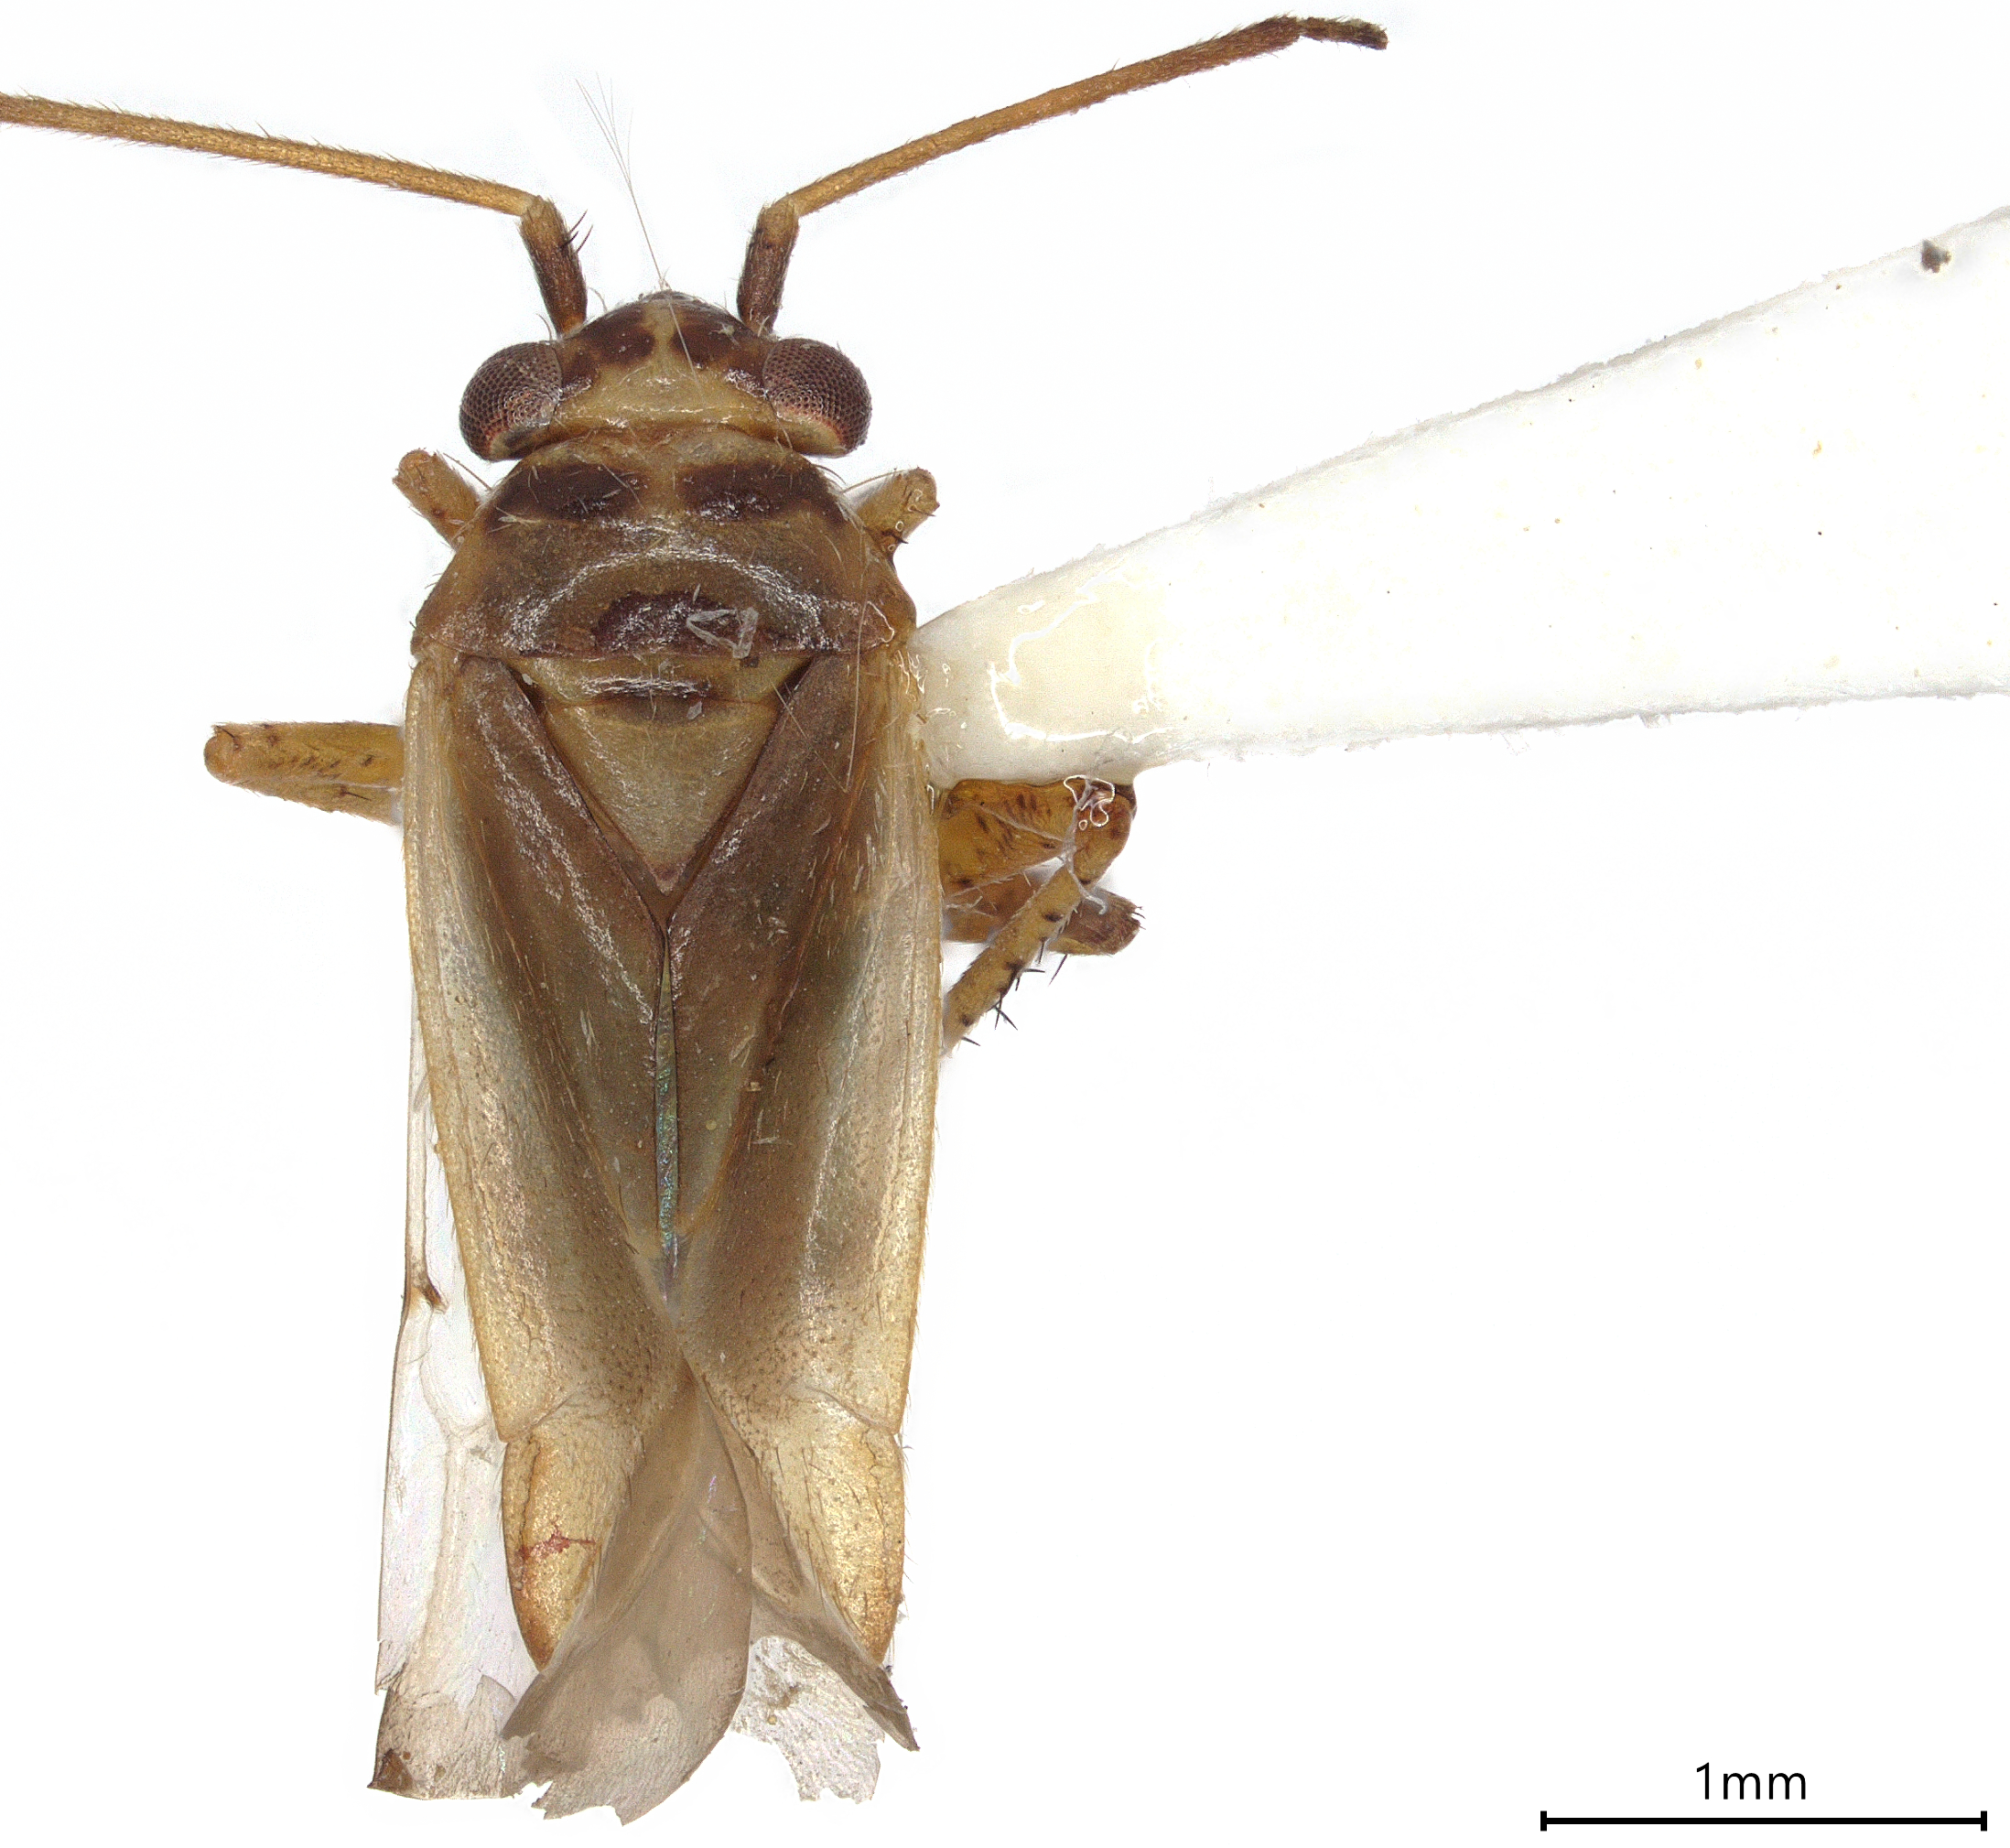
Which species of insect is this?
Tannerocoris sarcobati
